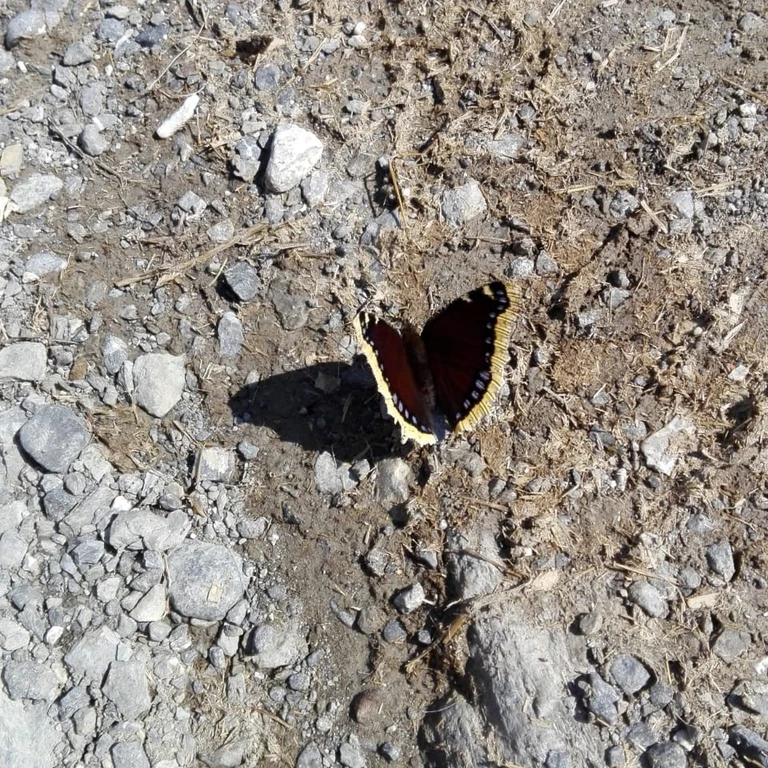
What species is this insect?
Nymphalis antiopa
